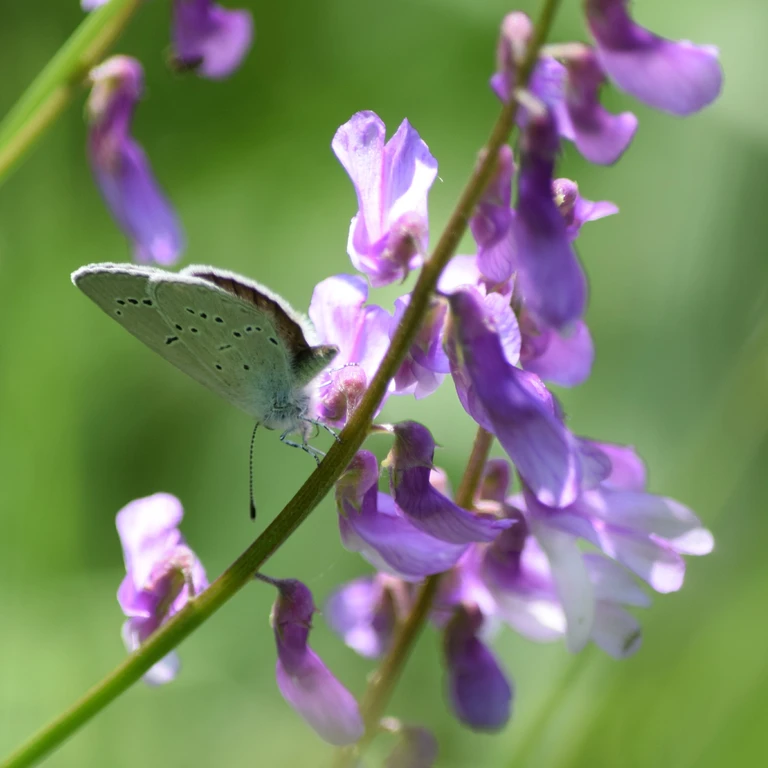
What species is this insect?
Cupido minimus
